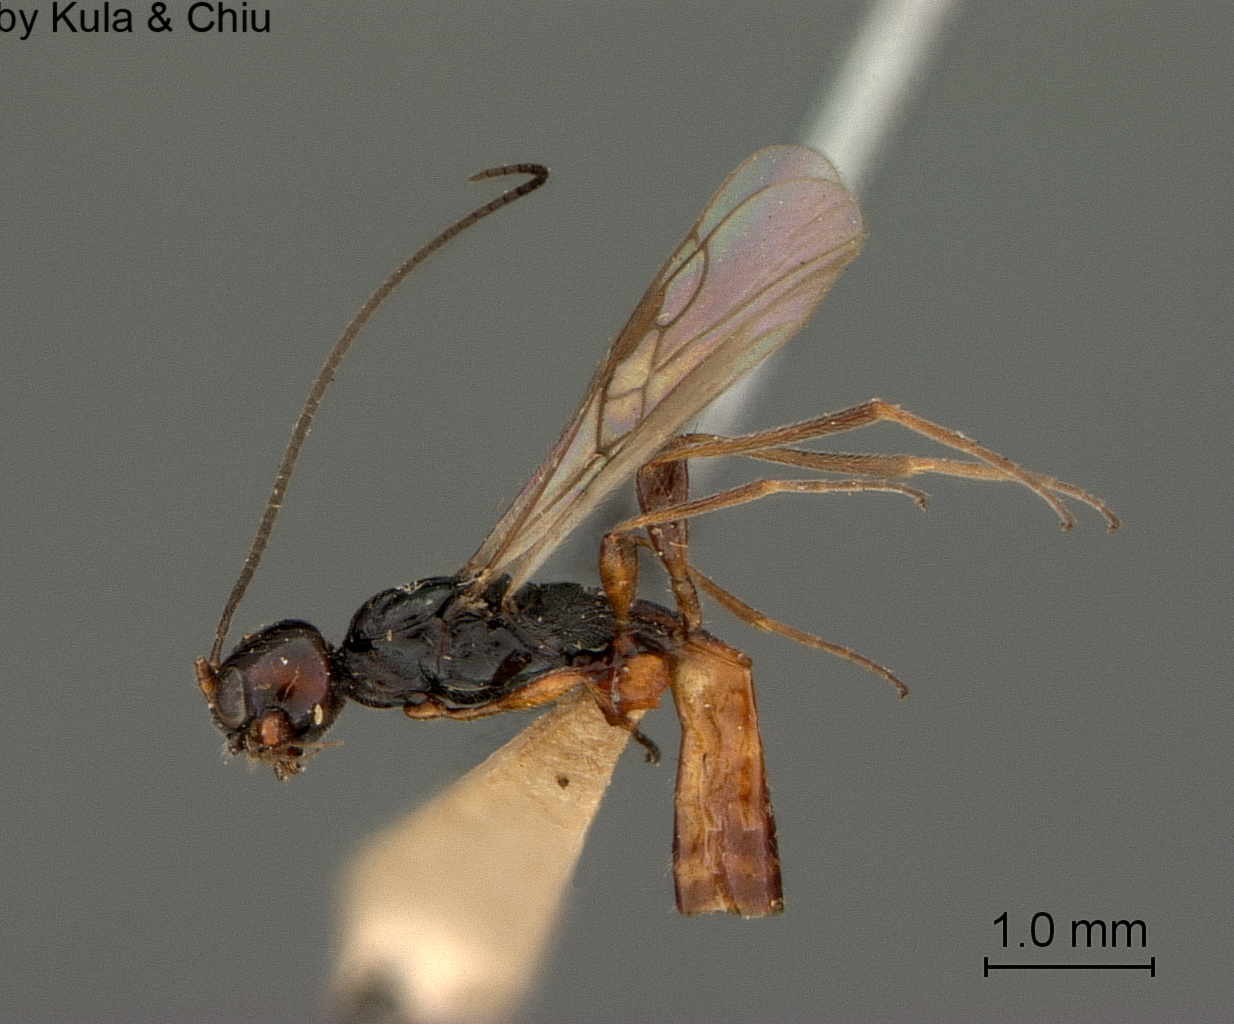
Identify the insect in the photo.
Coelinidea bakeri
